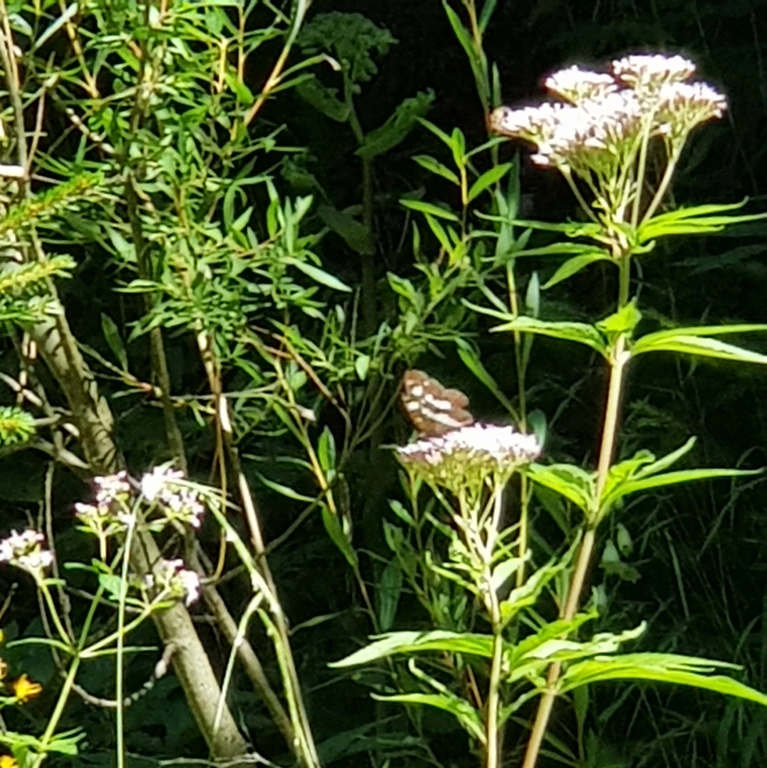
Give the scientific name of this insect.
Limenitis camilla (also Ladoga camilla)
